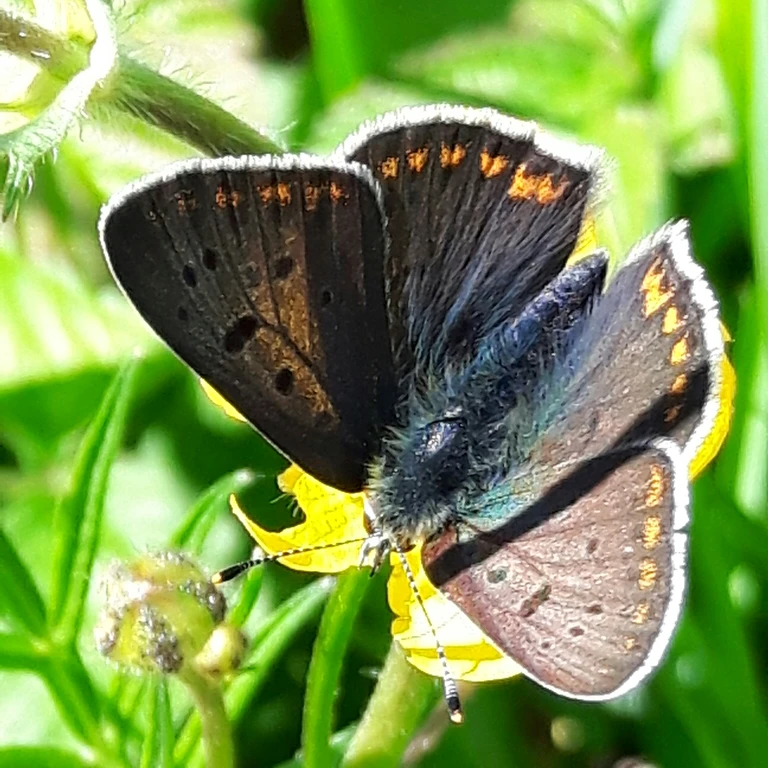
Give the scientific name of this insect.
Lycaena tityrus (also Loweia tityrus)
